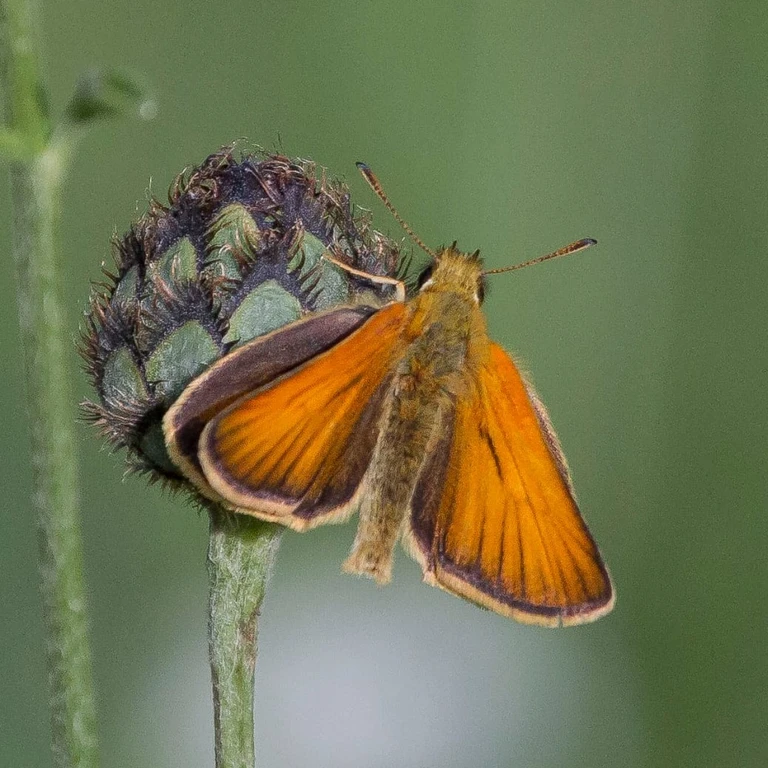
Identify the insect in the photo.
Thymelicus lineola
